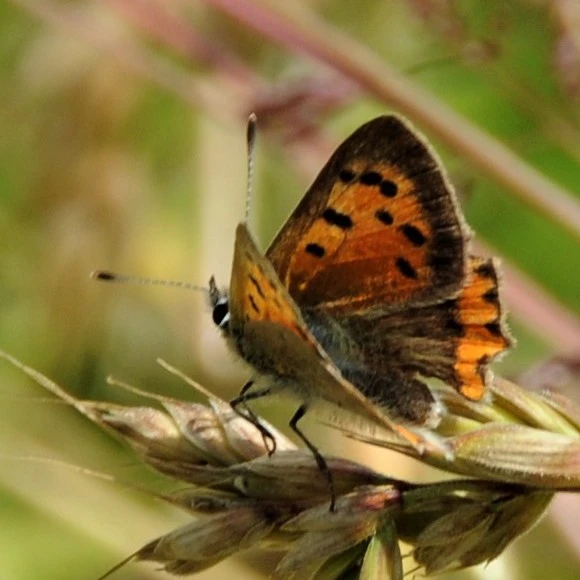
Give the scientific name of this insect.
Lycaena phlaeas
